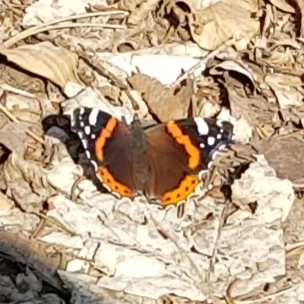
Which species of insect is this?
Vanessa atalanta
